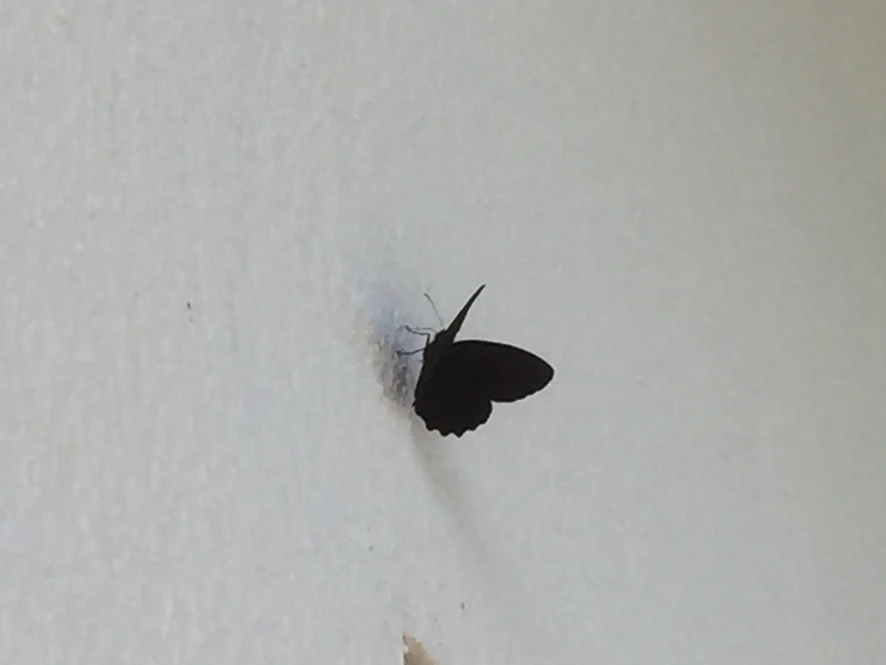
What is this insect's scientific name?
Minois dryas
